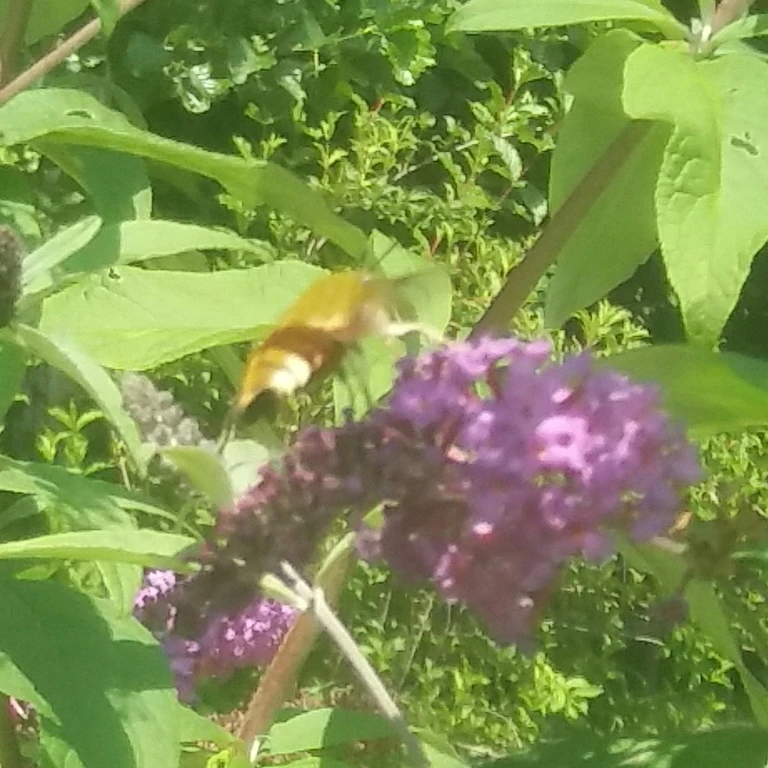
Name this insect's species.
Hemaris fuciformis
